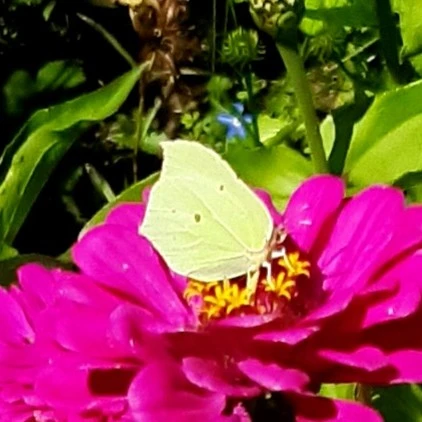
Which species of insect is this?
Gonepteryx rhamni
